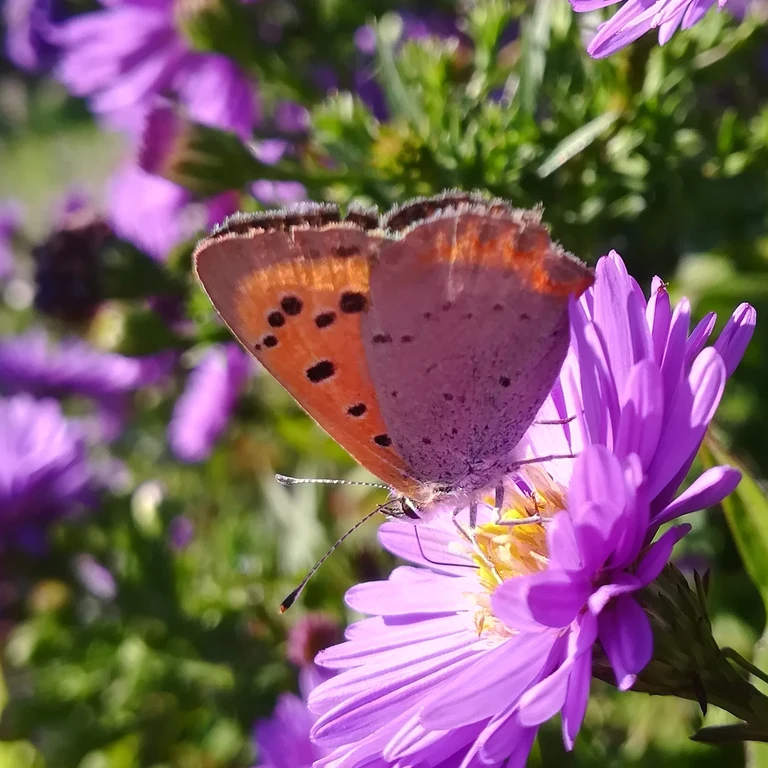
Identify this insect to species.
Lycaena phlaeas
